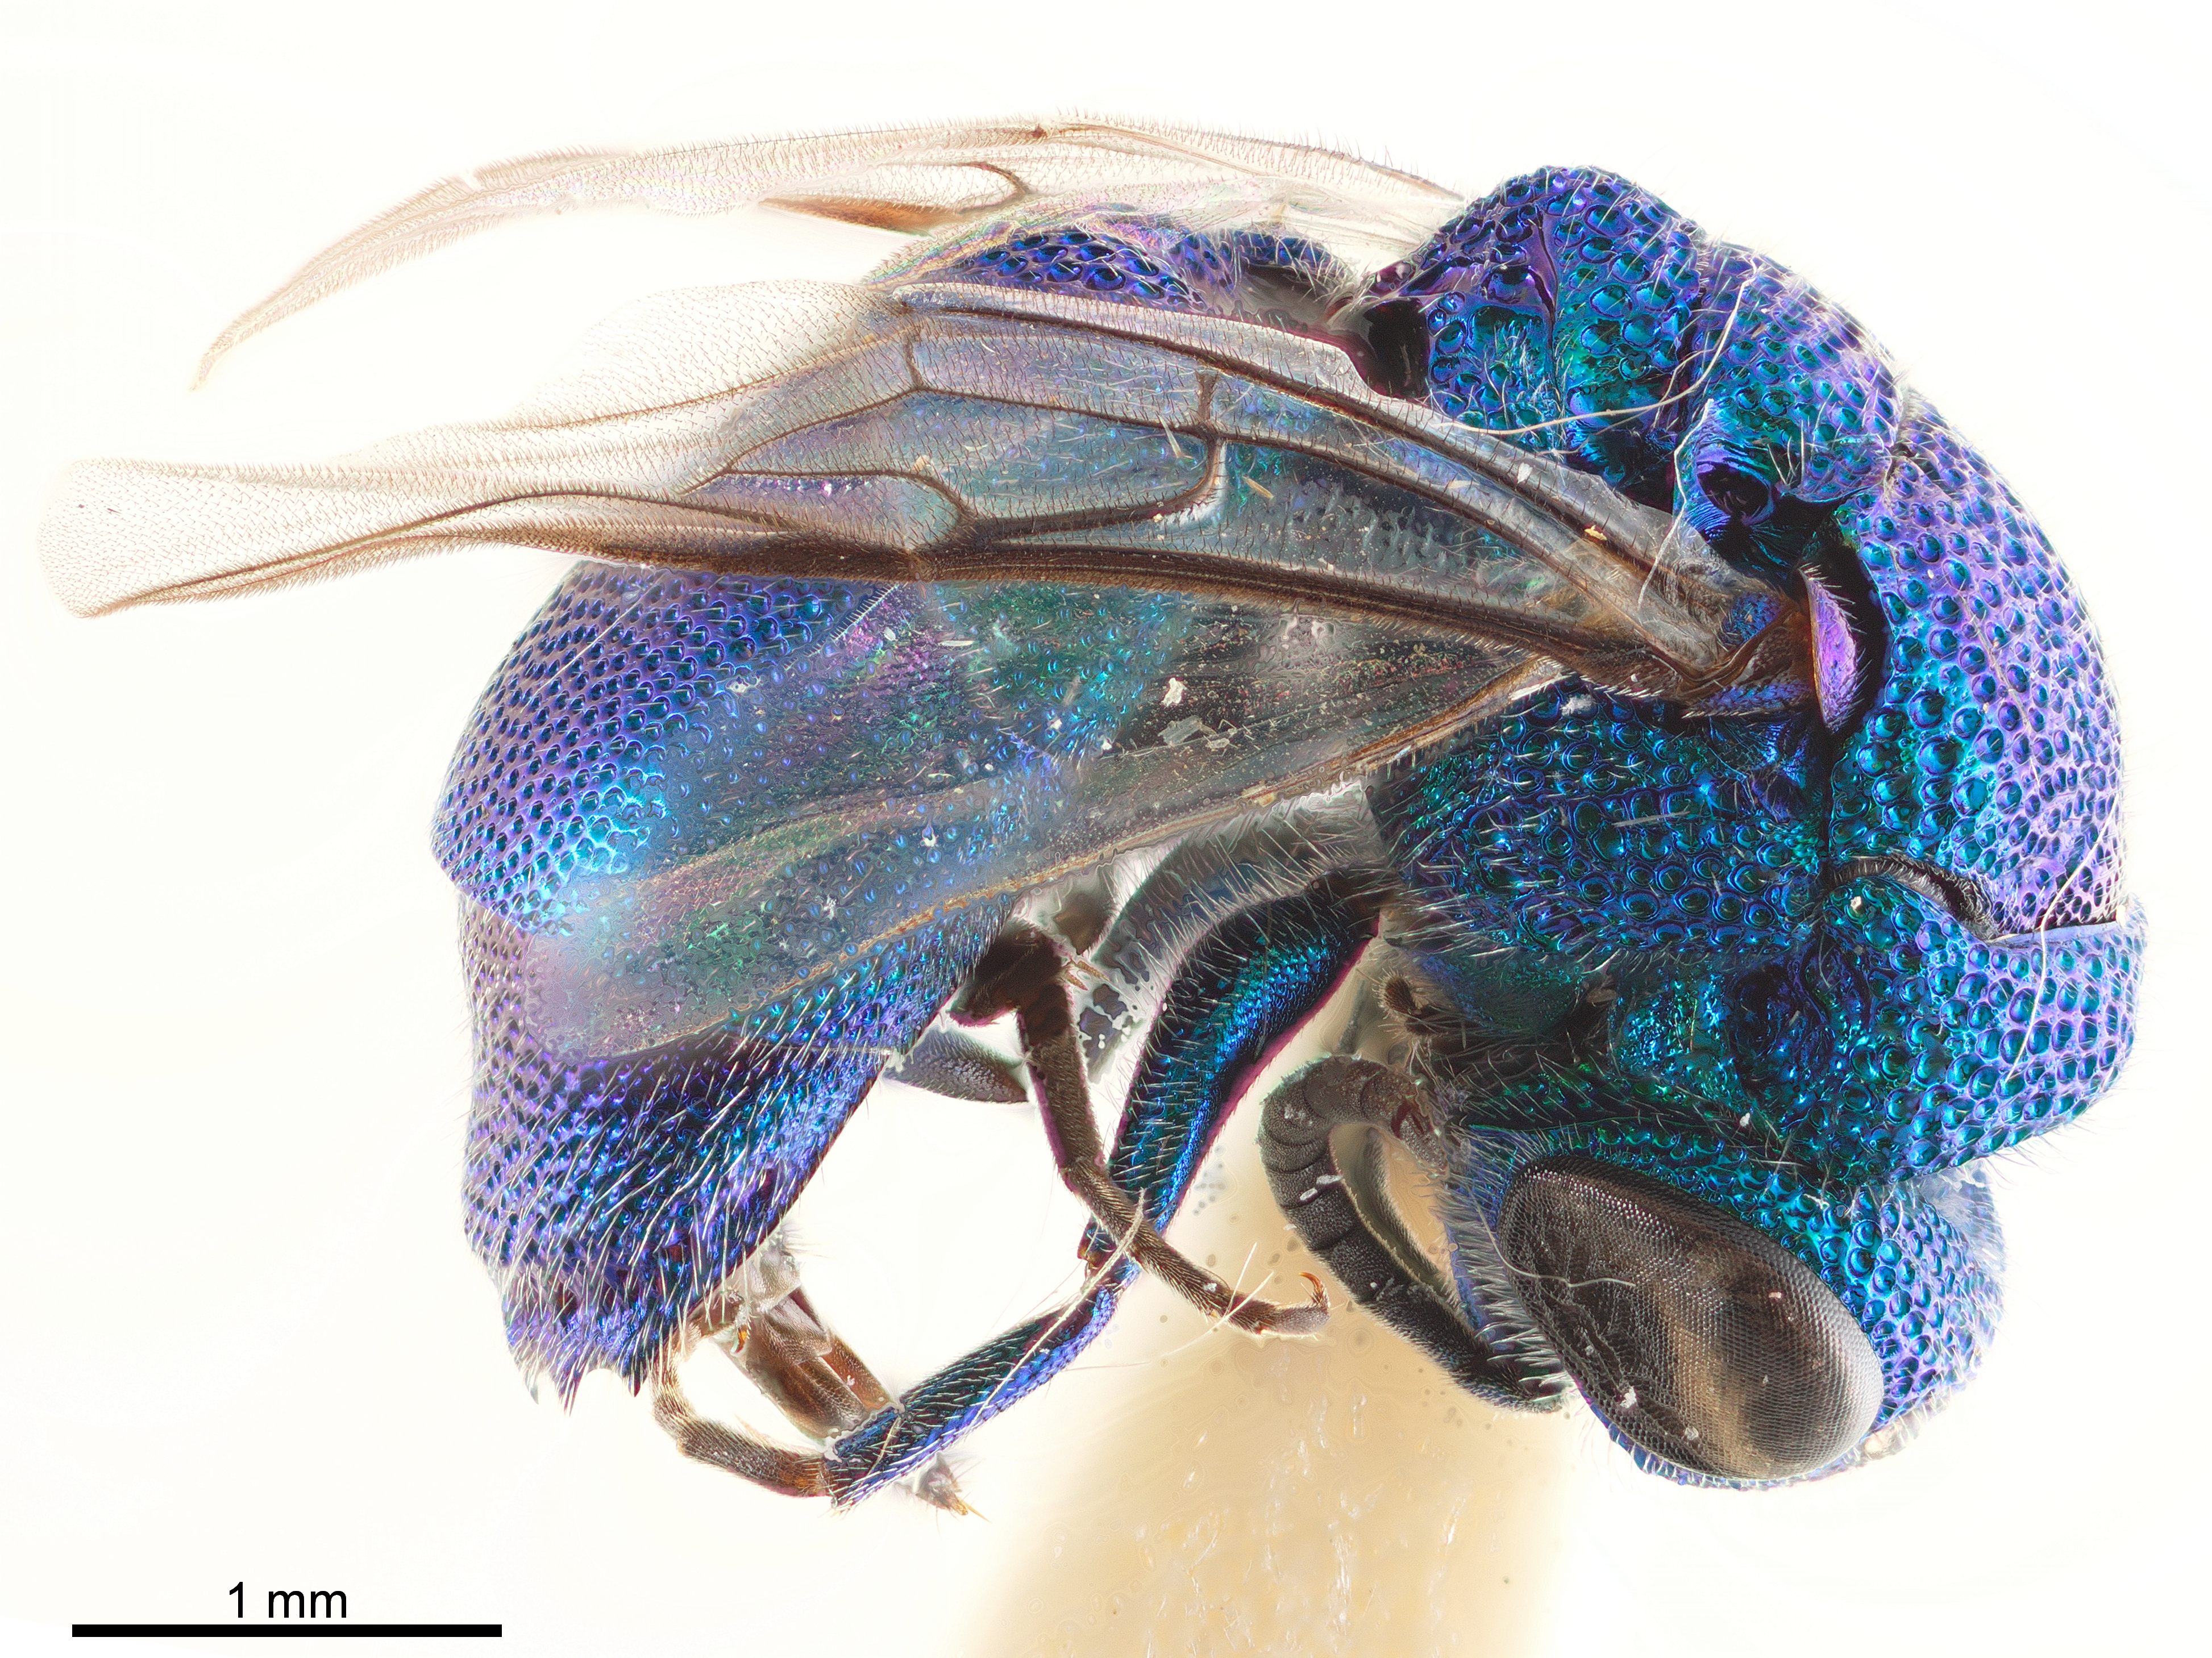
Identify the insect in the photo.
Praestochrysis inops
